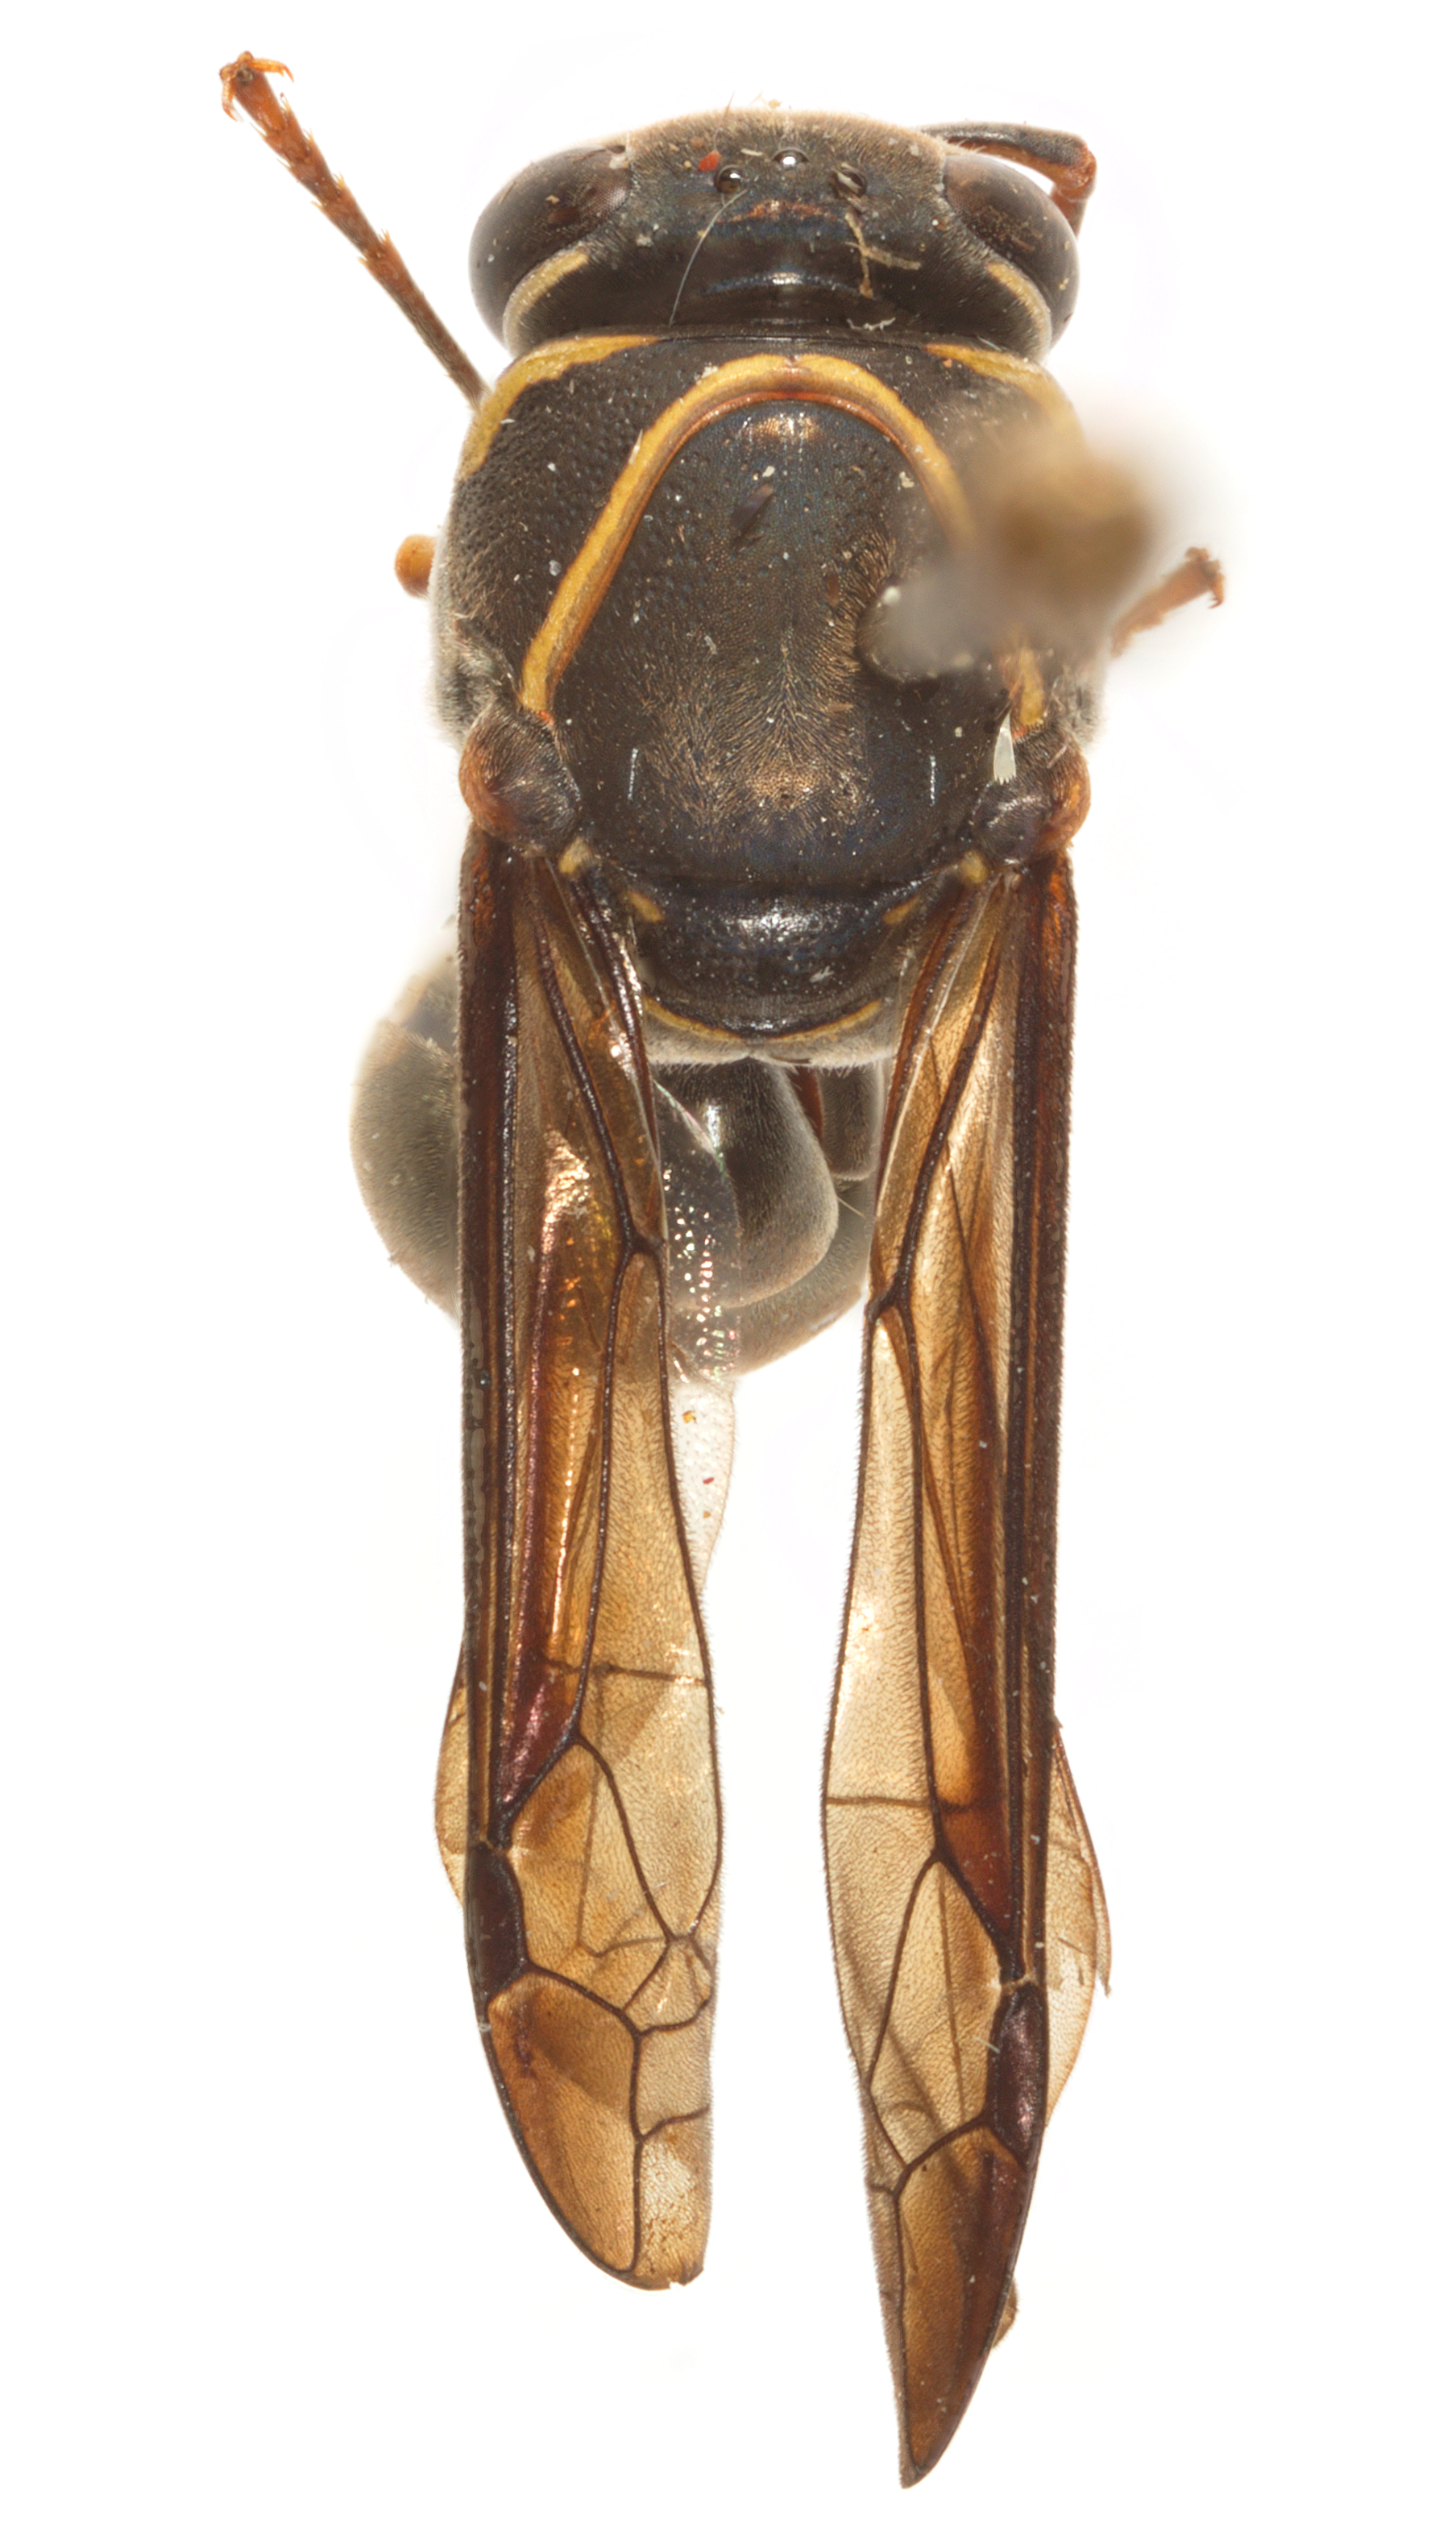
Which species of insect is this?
Santamenes novarae
